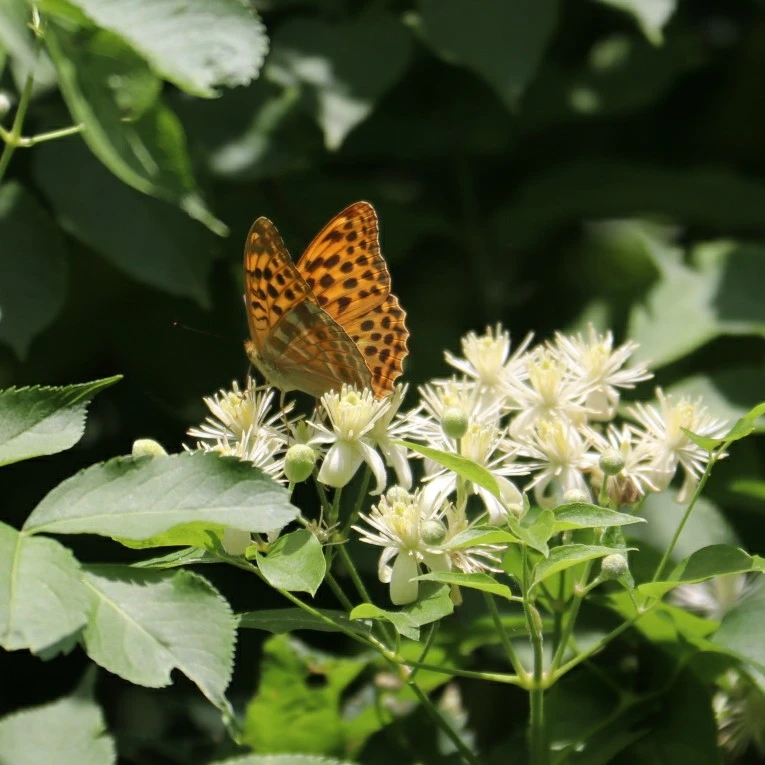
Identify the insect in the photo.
Argynnis paphia
